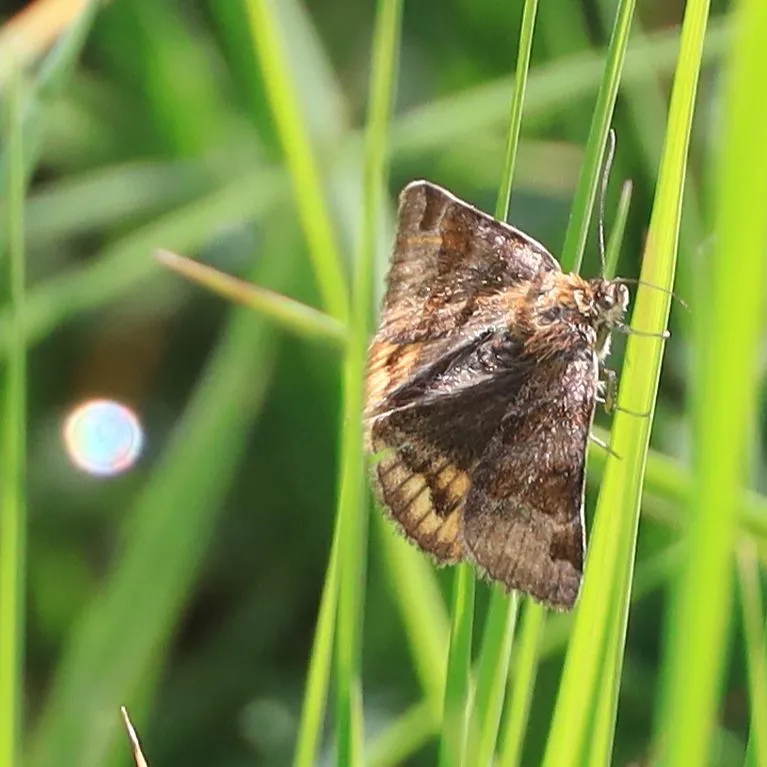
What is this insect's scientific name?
Euclidia glyphica
